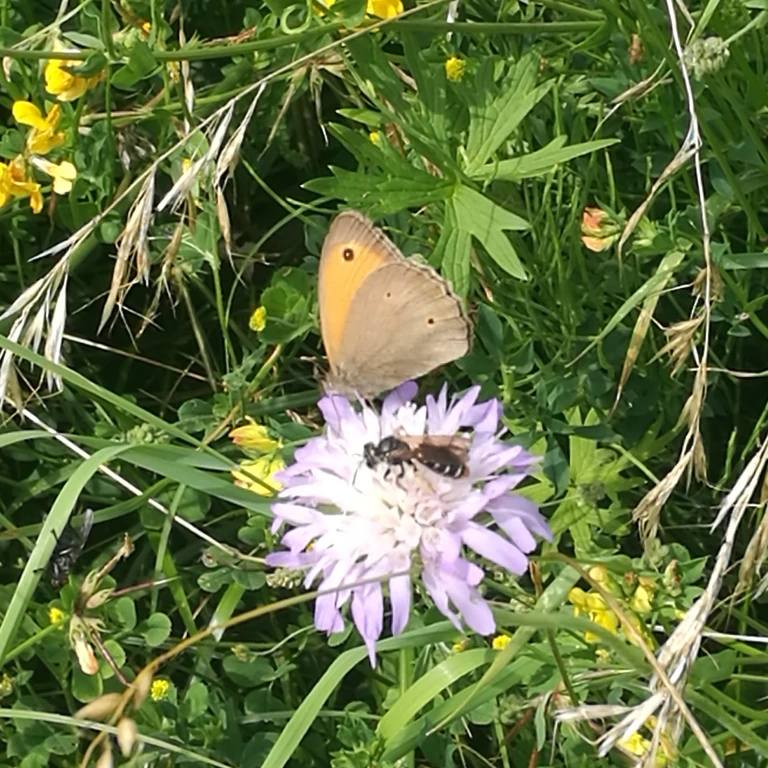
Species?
Maniola jurtina
